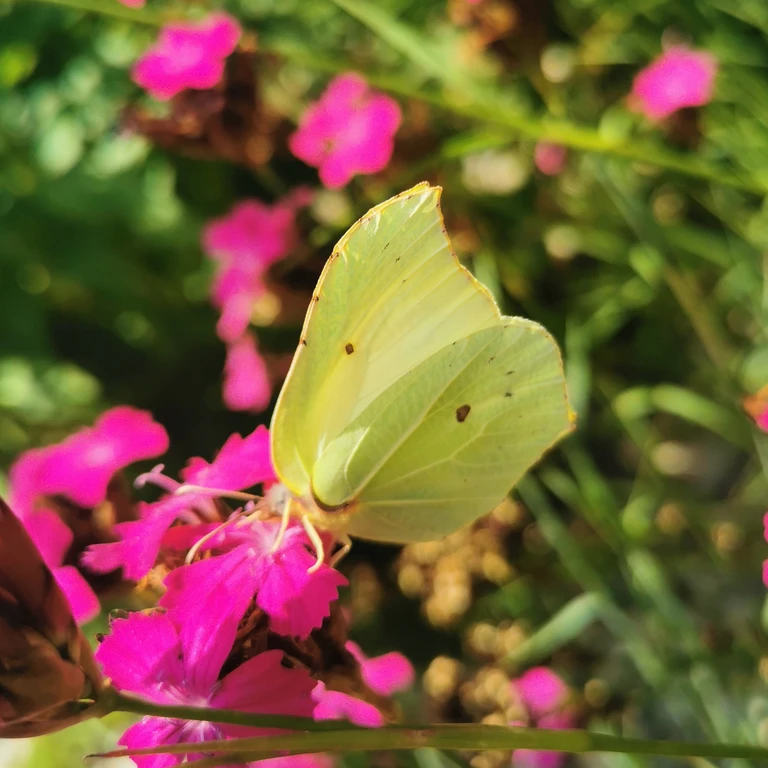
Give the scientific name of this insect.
Gonepteryx rhamni
